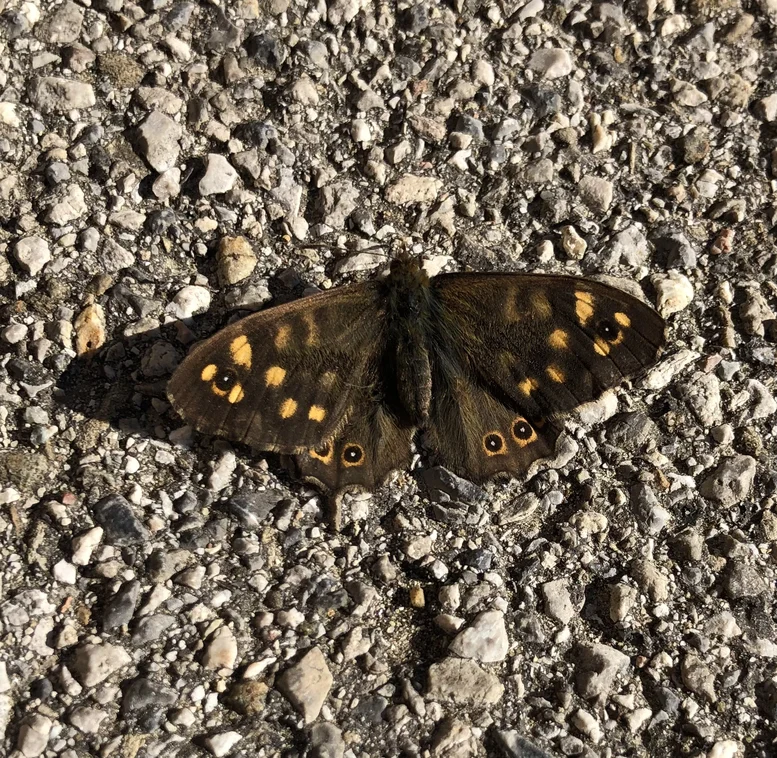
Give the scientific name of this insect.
Pararge aegeria
